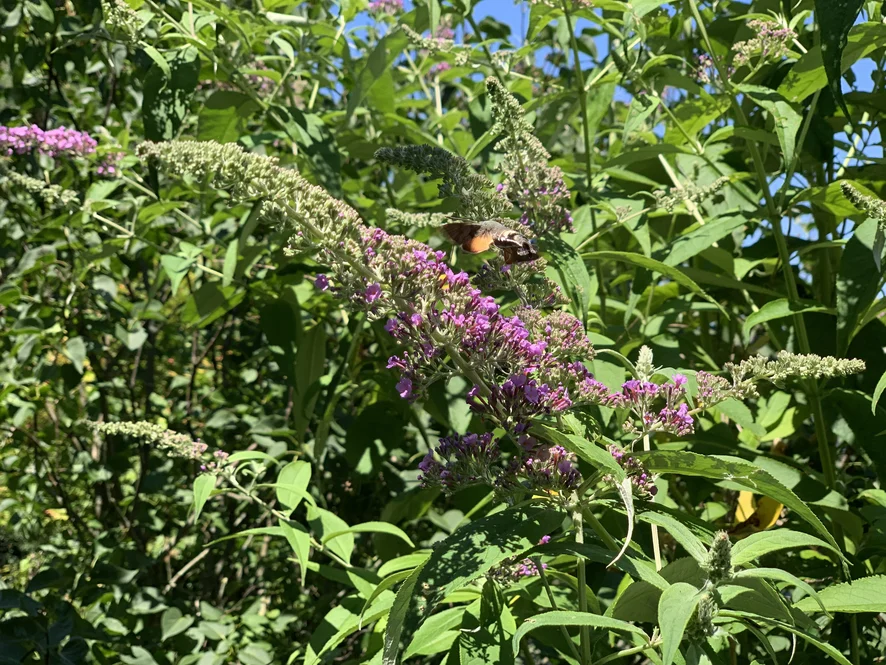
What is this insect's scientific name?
Macroglossum stellatarum
